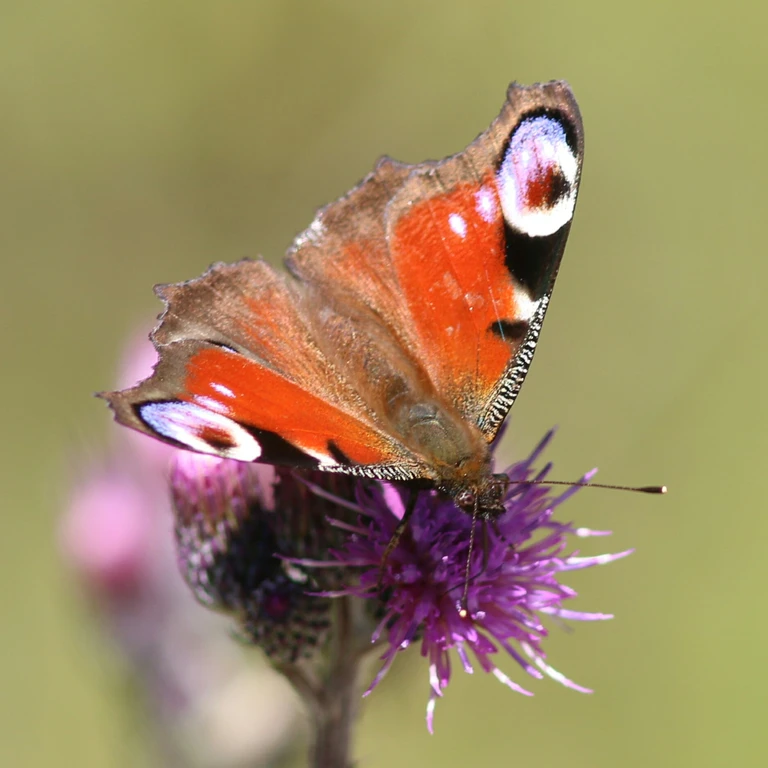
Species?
Aglais io
